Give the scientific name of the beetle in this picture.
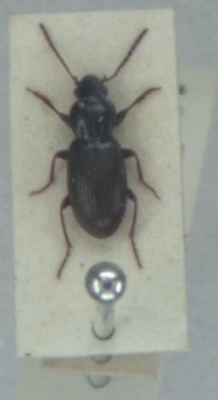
Pterostichus diligens
